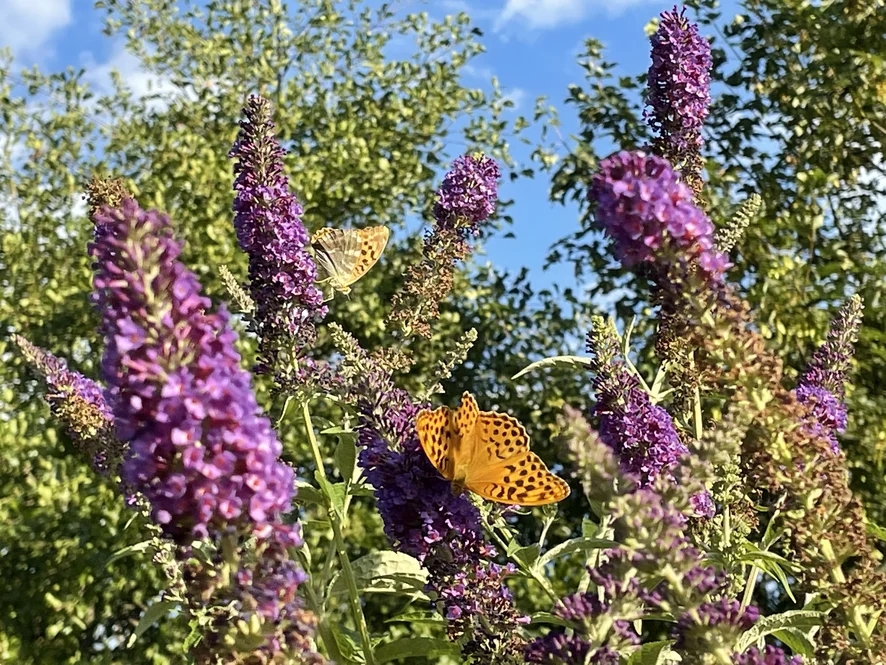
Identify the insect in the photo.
Argynnis paphia
